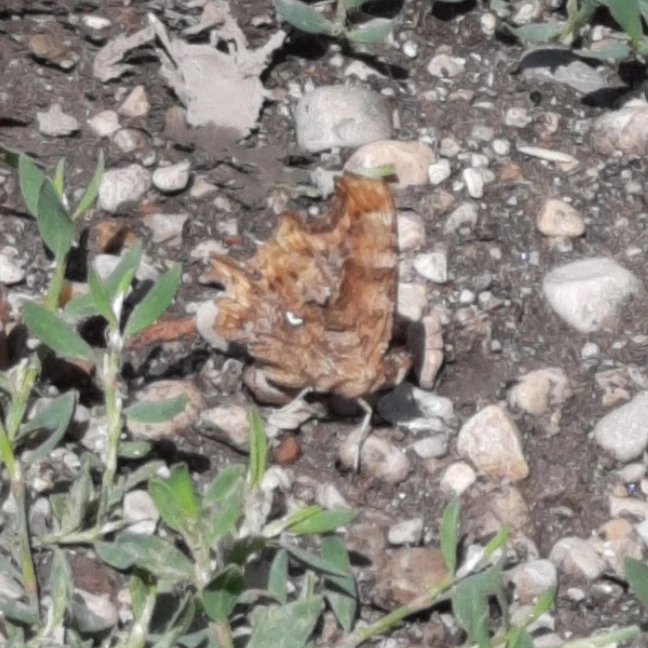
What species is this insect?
Polygonia c-album
